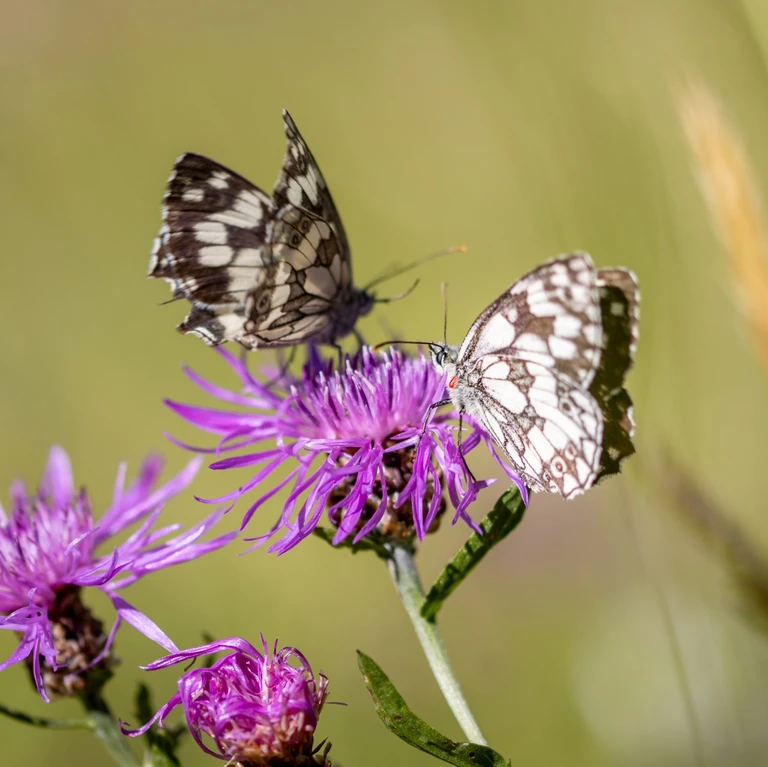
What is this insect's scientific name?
Melanargia galathea
